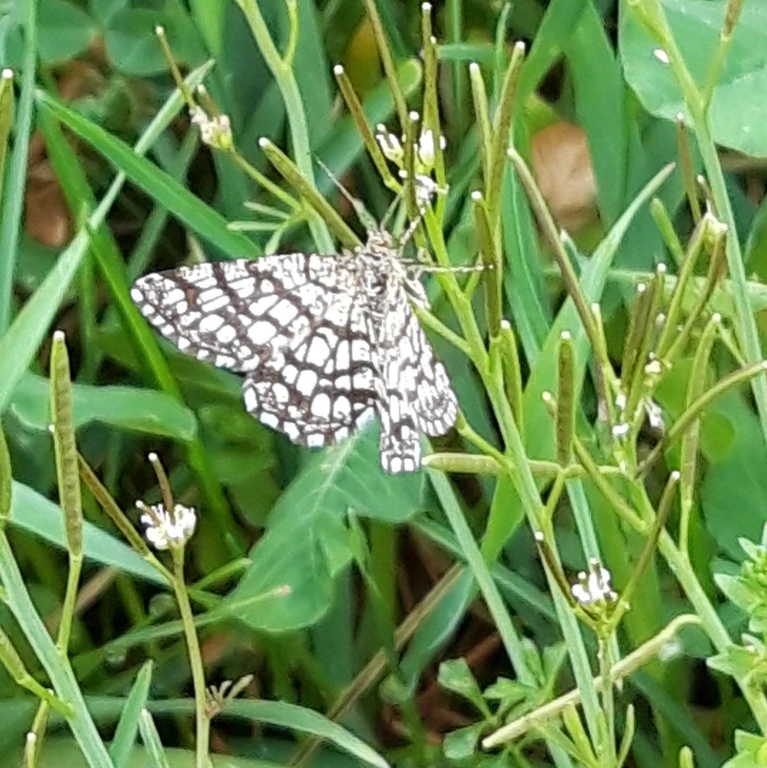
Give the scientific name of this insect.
Chiasmia clathrata
